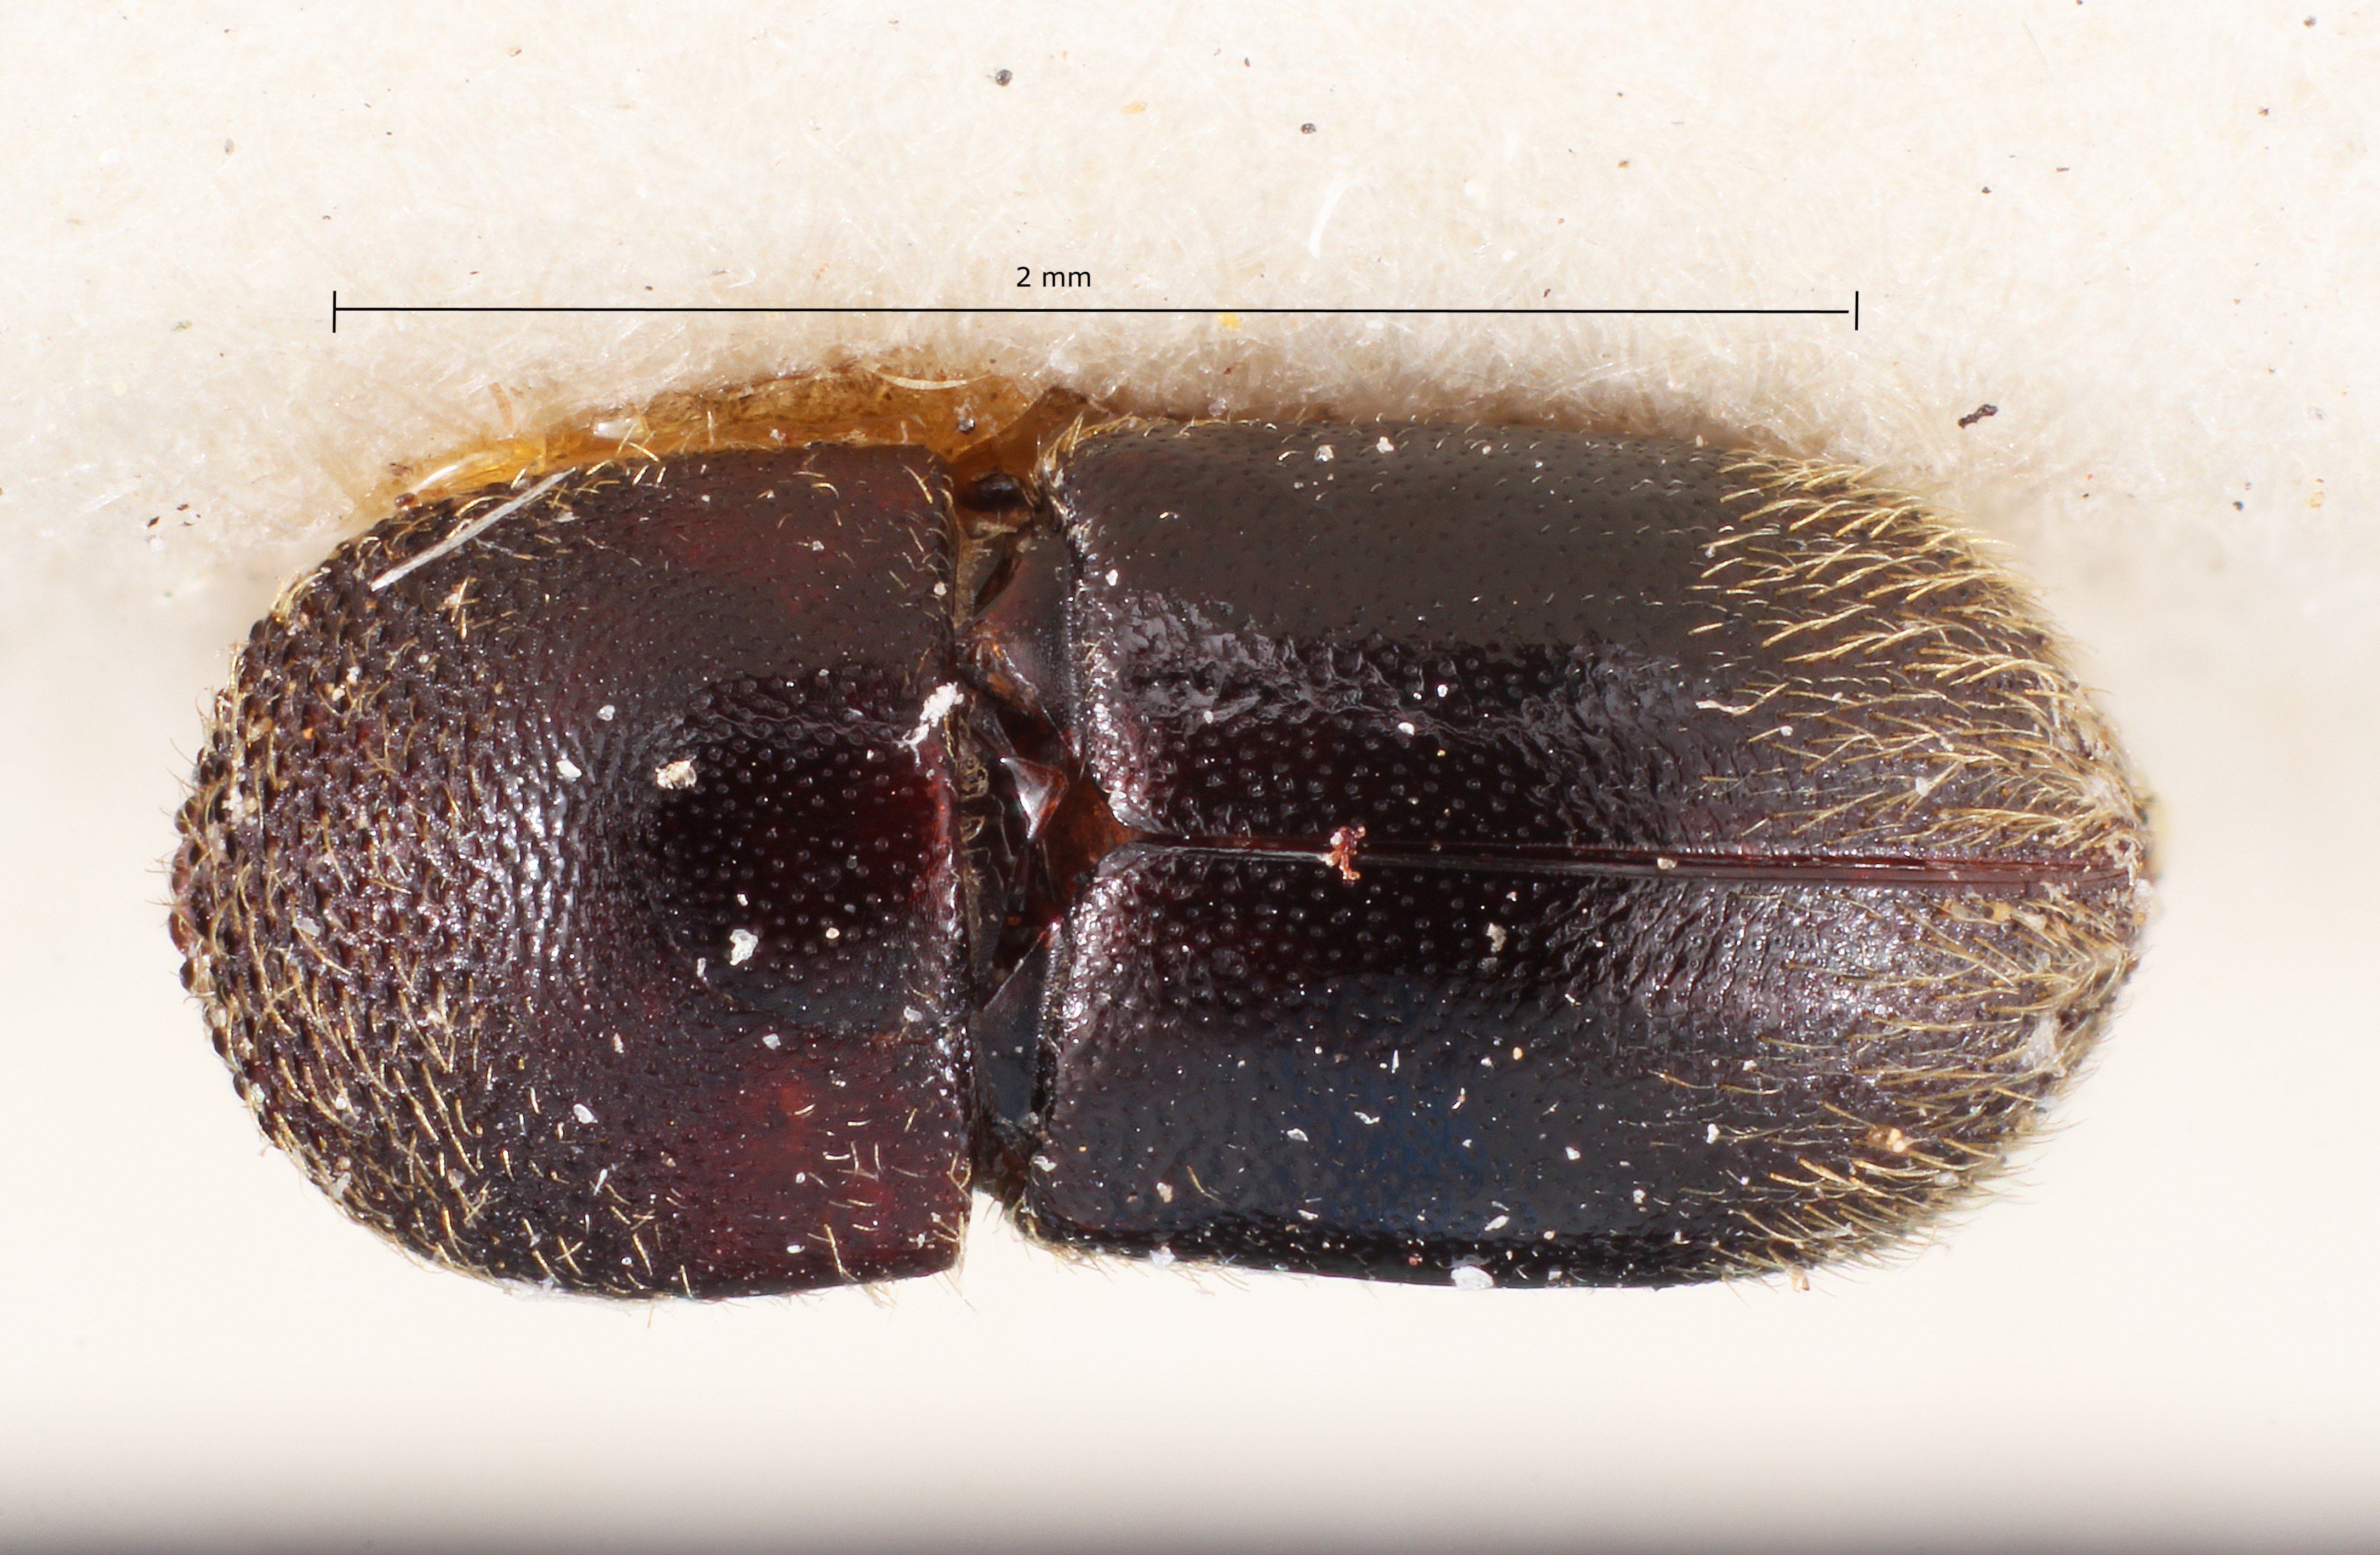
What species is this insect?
Xyleborus capucinoides
